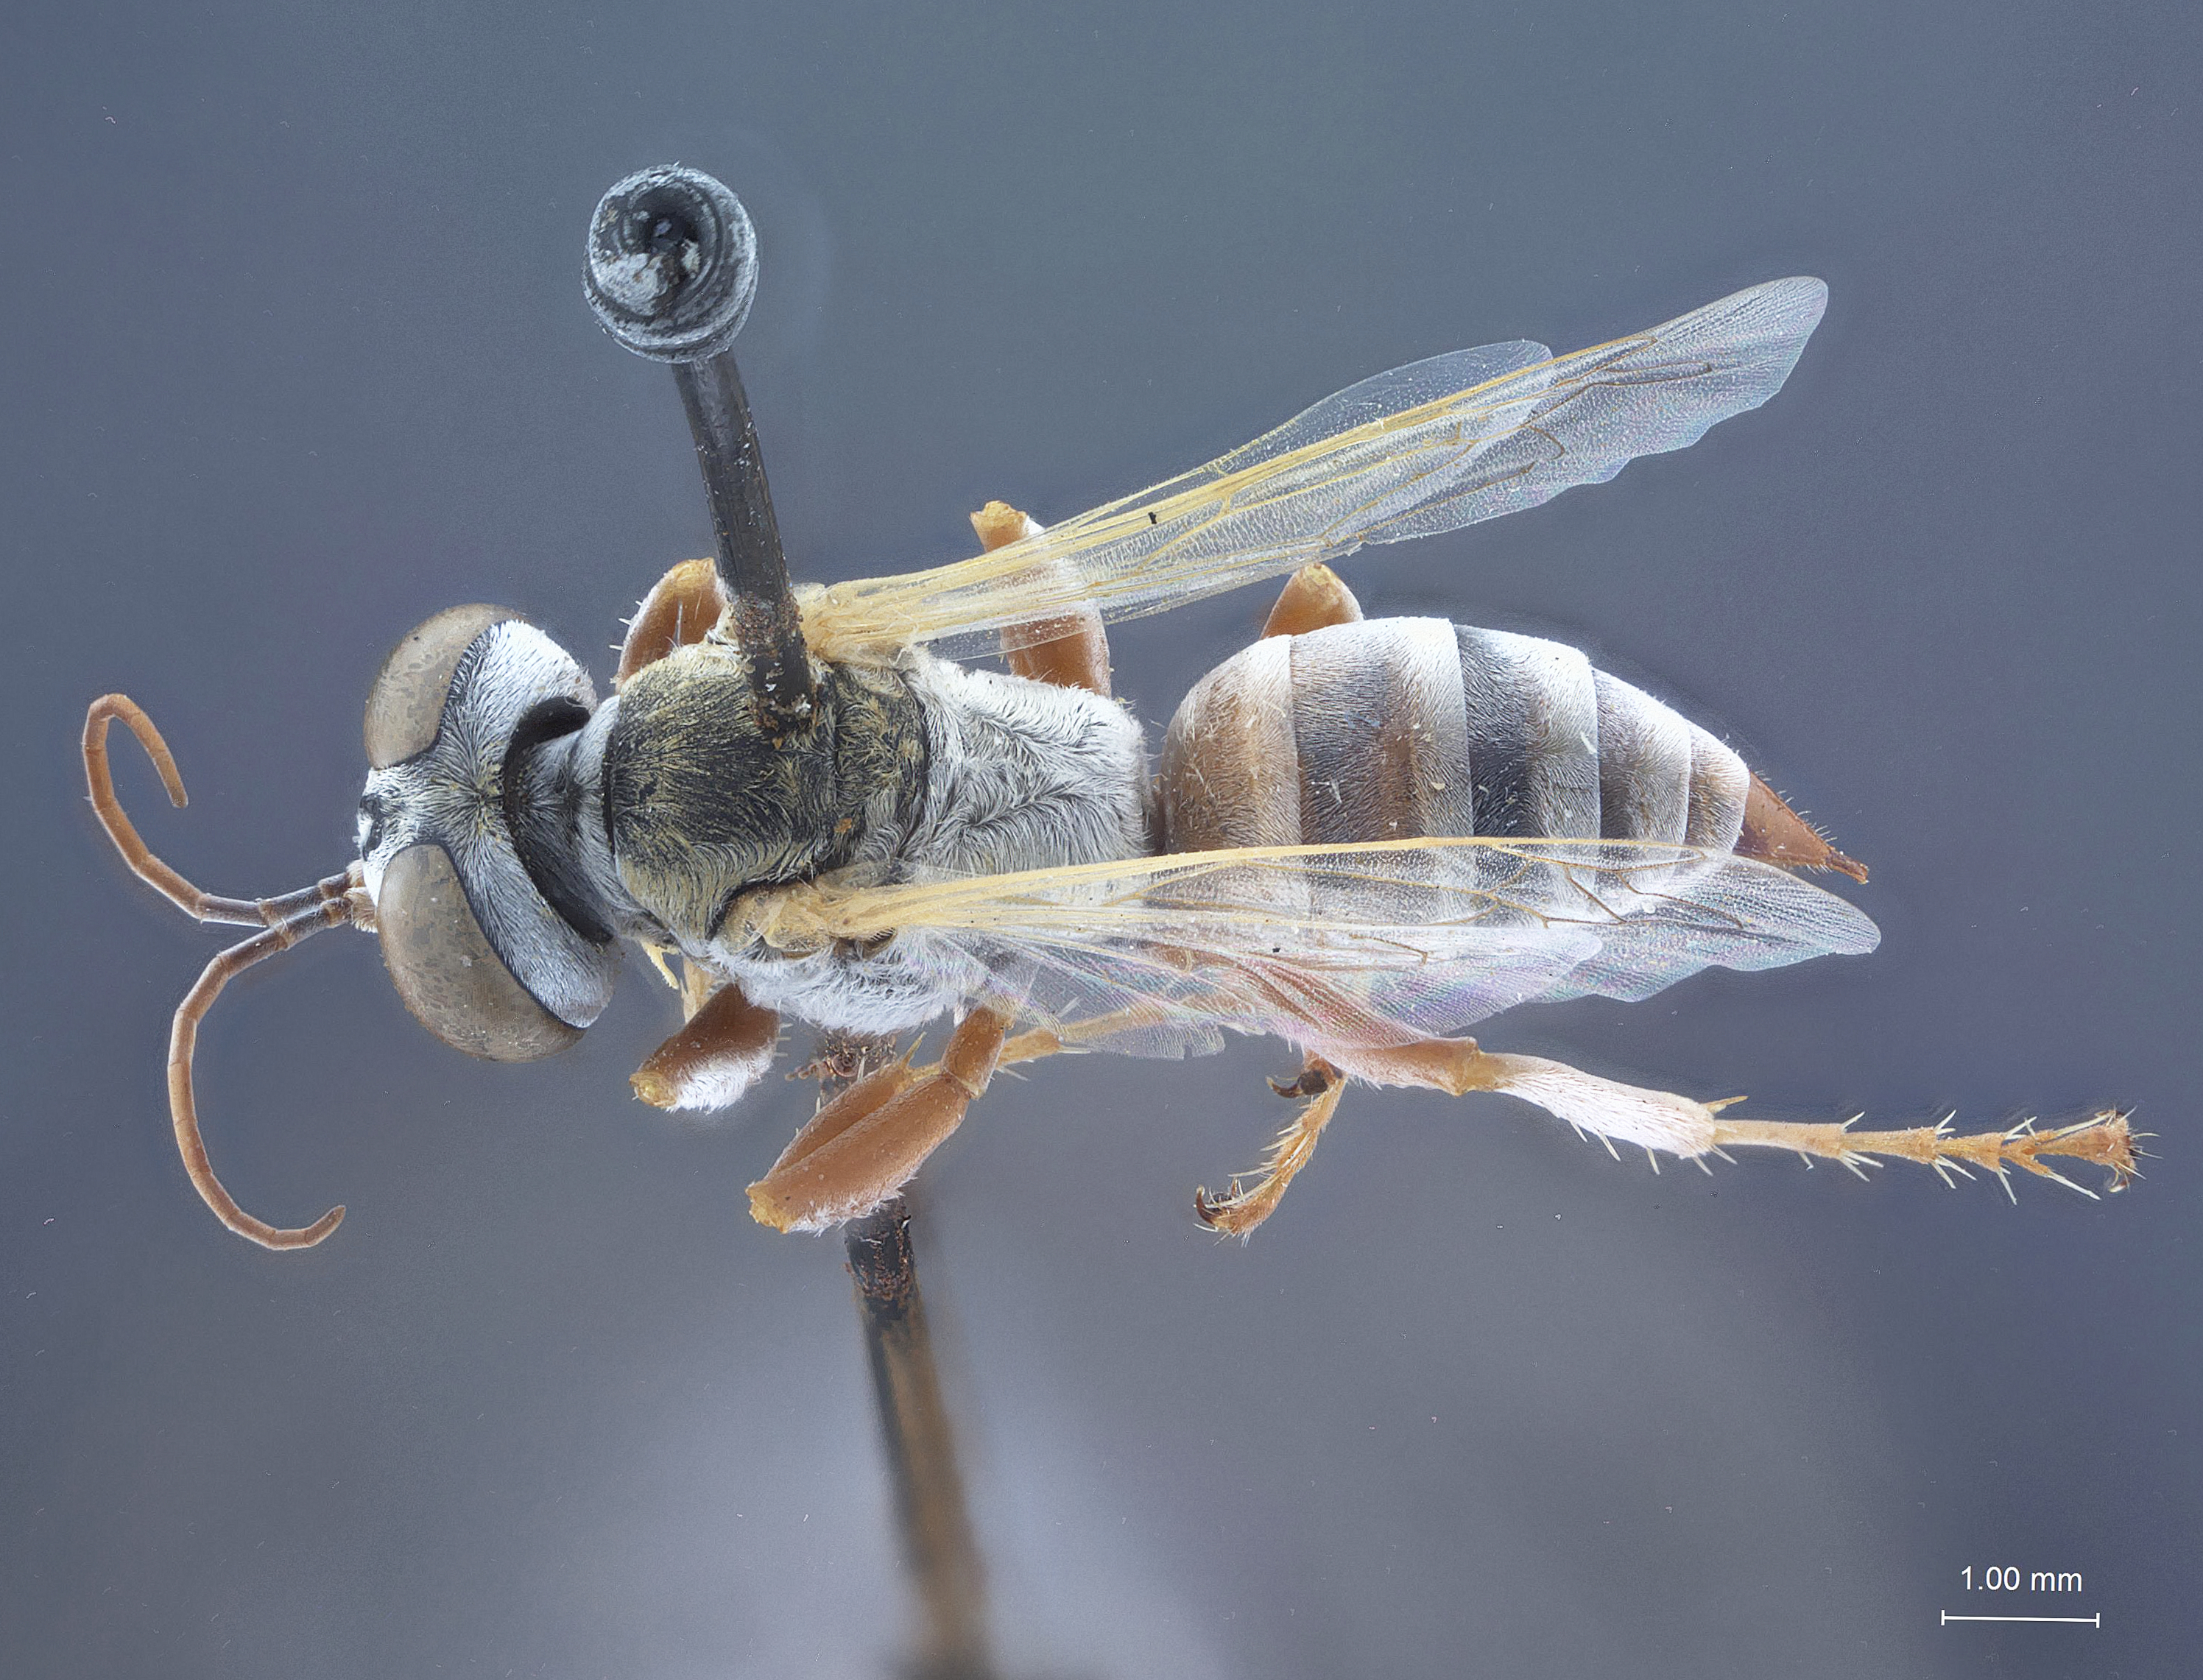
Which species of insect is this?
Tachysphex ramses
